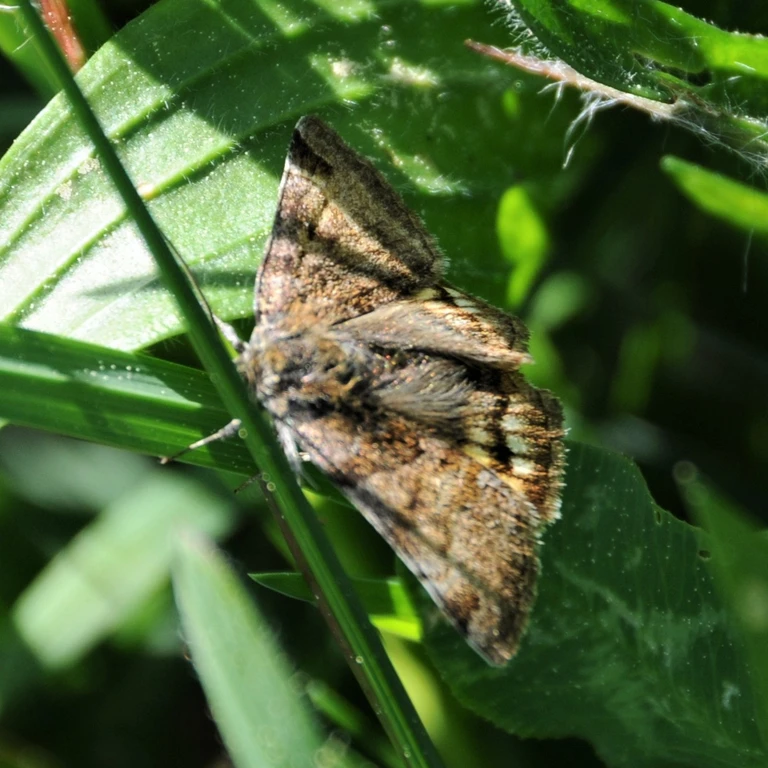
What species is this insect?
Euclidia glyphica
